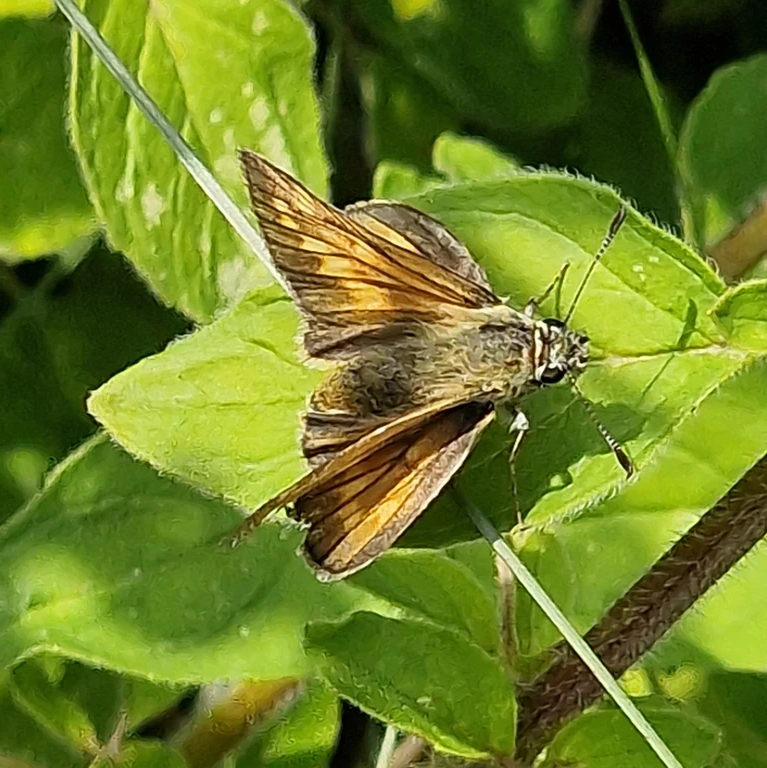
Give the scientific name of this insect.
Ochlodes sylvanus (also Ochlodes venata)
